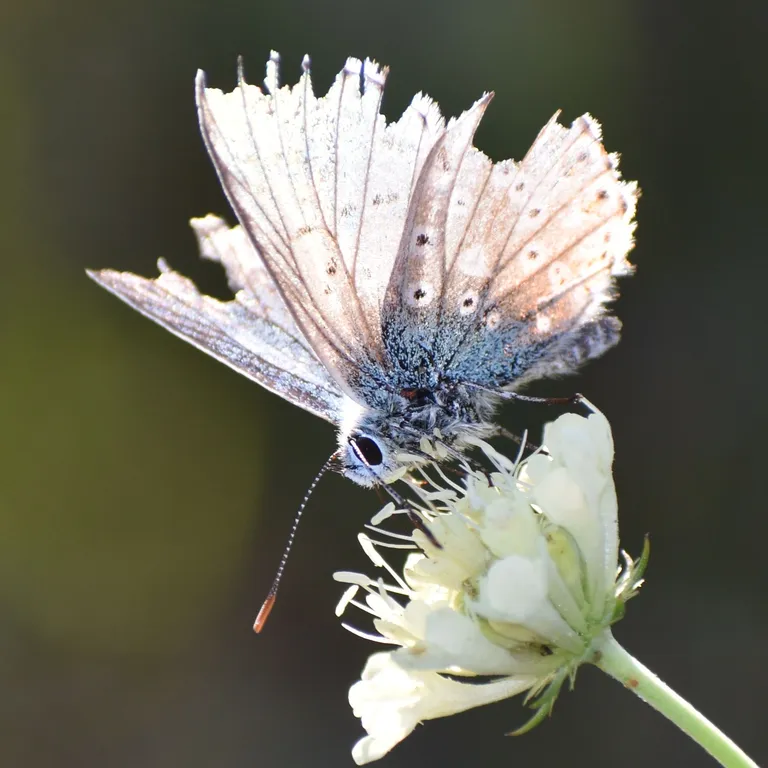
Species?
Lysandra coridon
